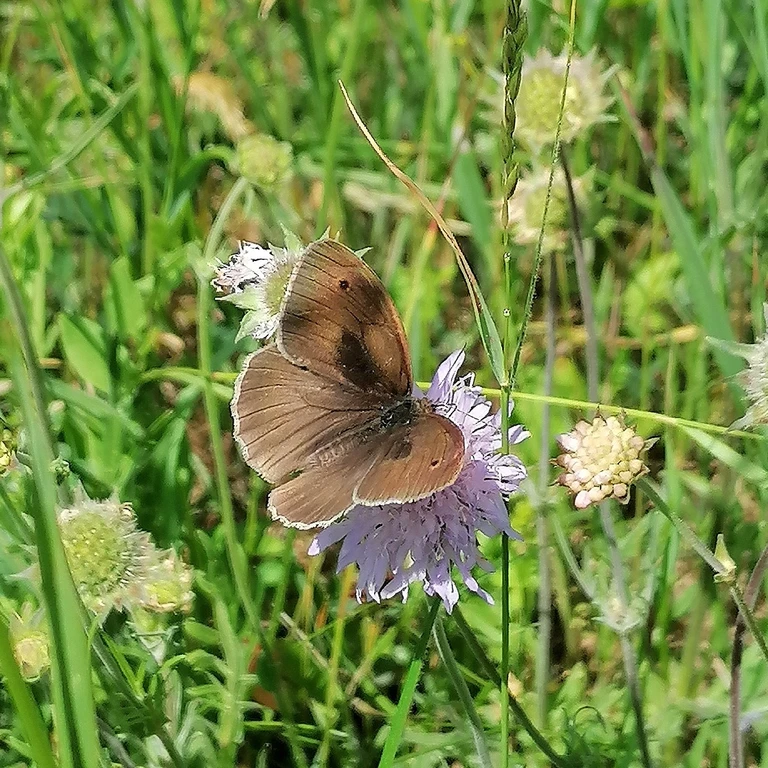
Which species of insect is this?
Maniola jurtina
